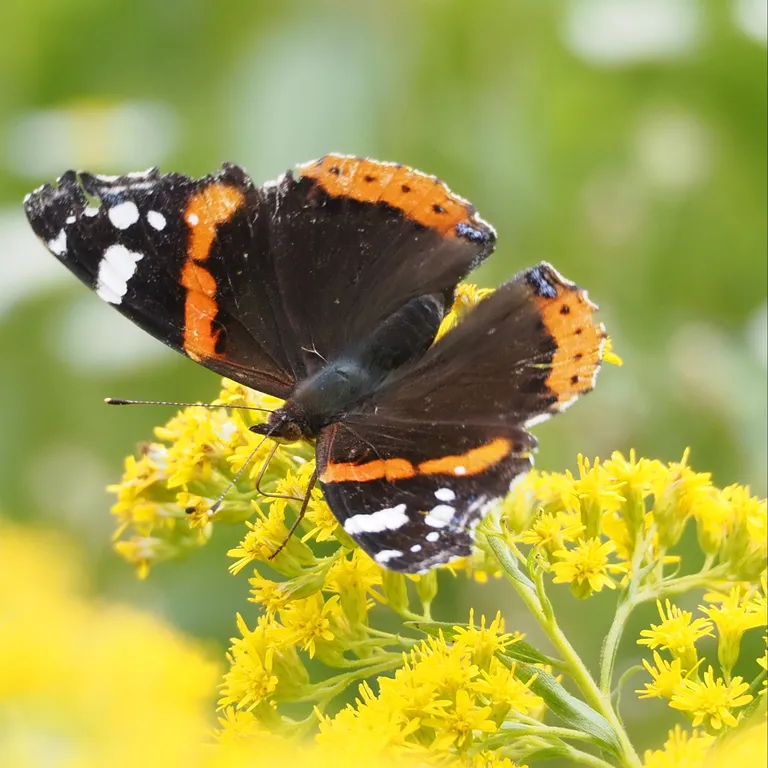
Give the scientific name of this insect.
Vanessa atalanta
